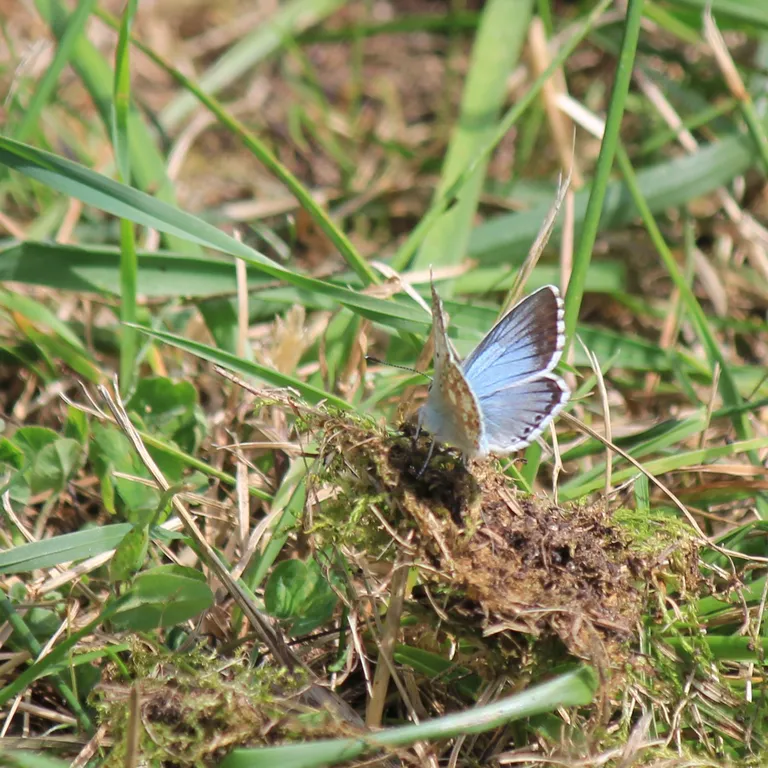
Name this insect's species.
Lysandra coridon
